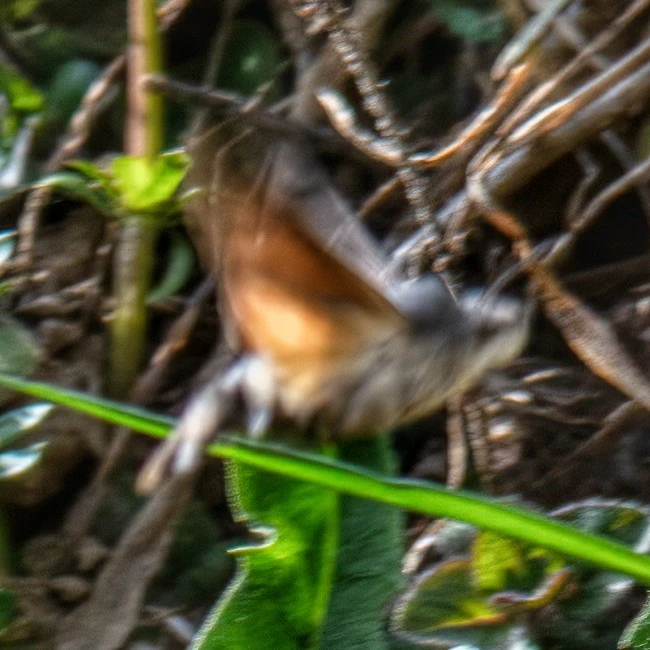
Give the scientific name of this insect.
Macroglossum stellatarum
